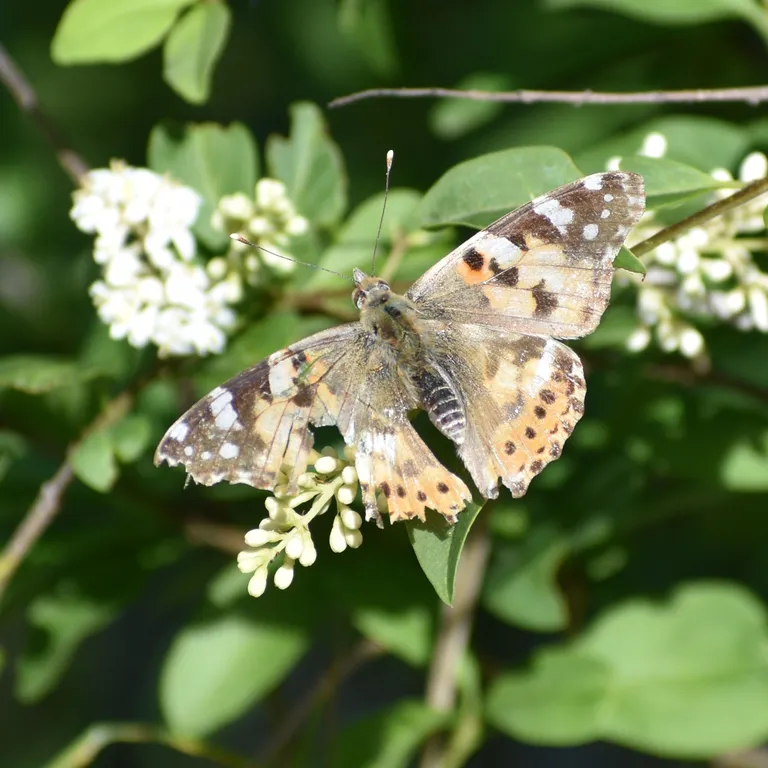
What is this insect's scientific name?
Vanessa cardui
